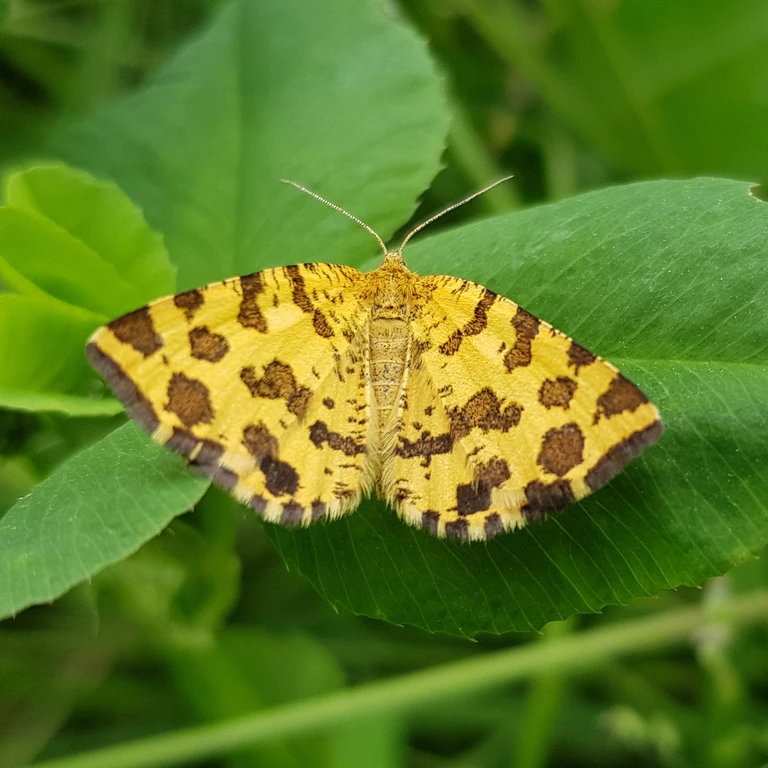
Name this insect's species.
Pseudopanthera macularia
